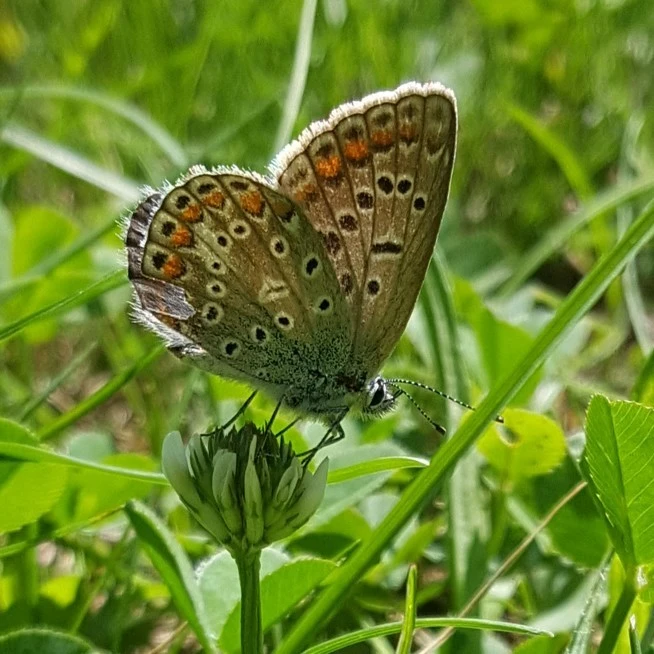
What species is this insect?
Polyommatus icarus
